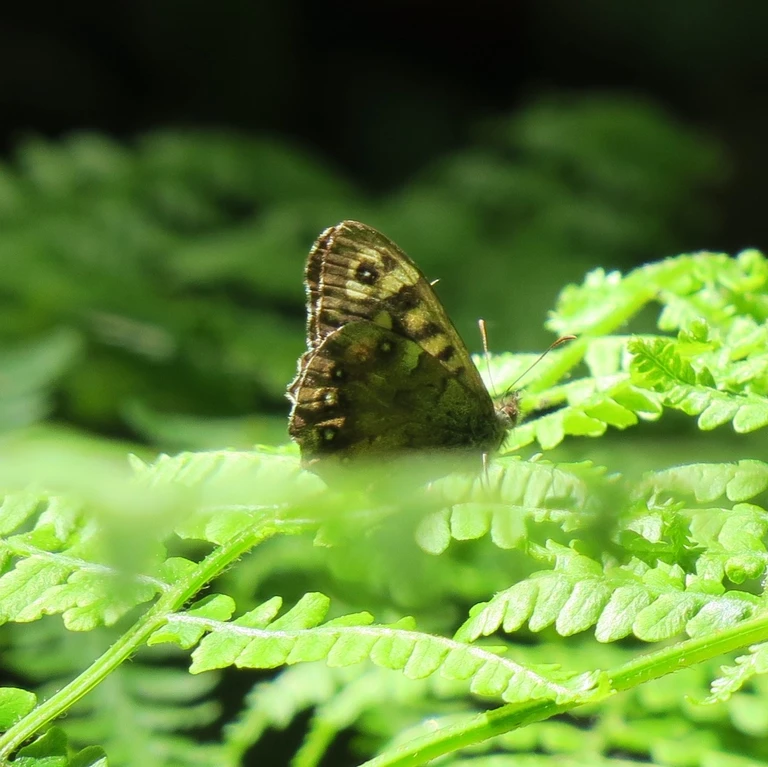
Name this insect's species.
Pararge aegeria
